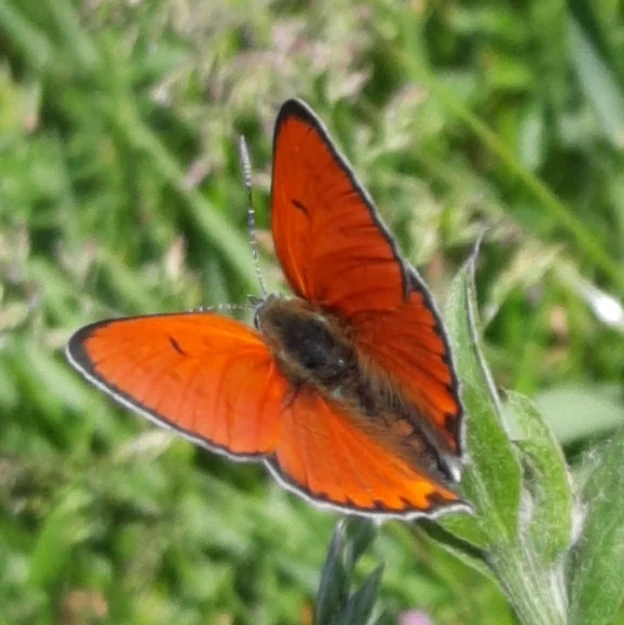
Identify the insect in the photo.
Lycaena dispar
